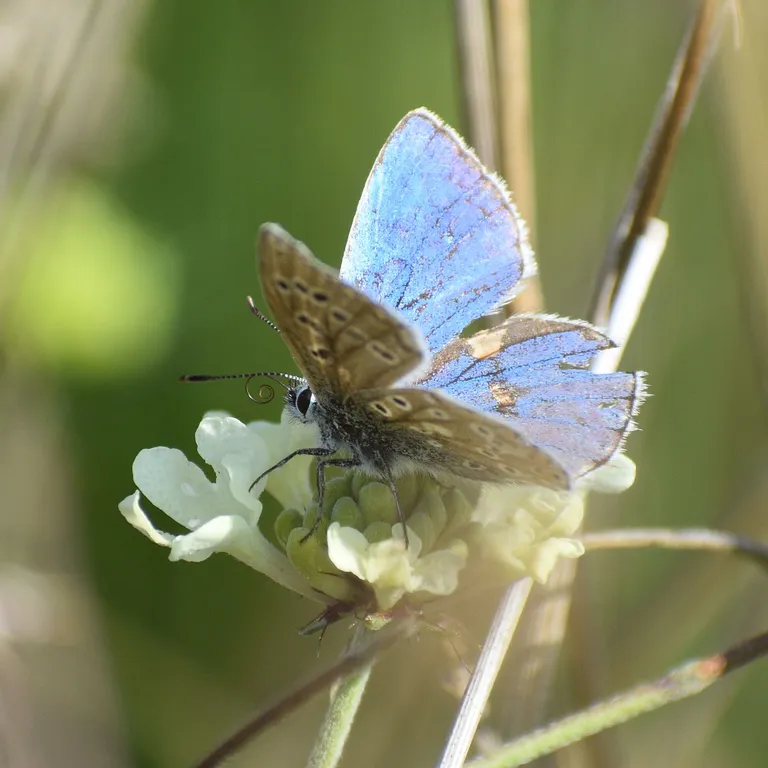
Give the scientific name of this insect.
Lysandra bellargus
